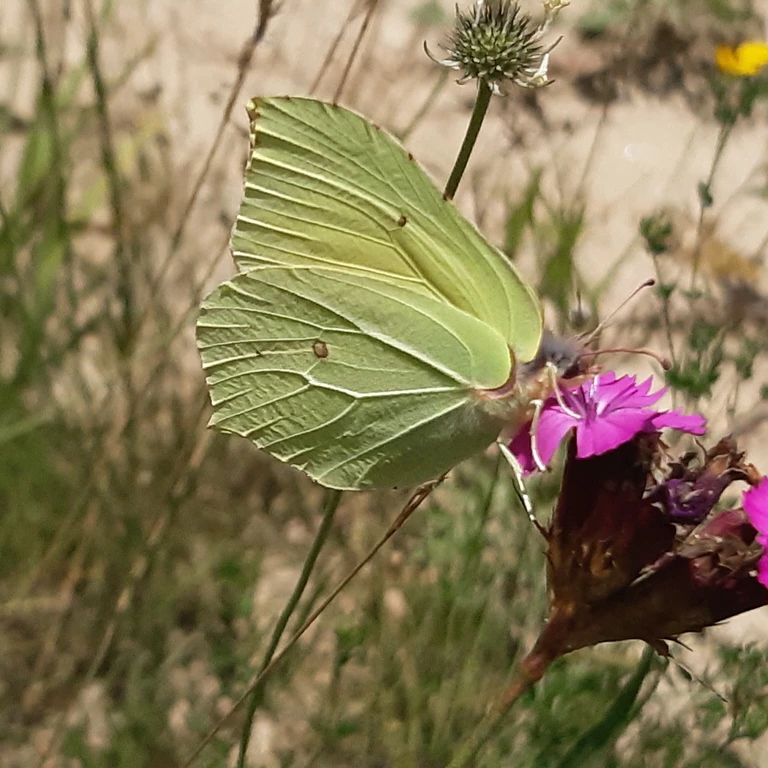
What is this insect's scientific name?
Gonepteryx rhamni
